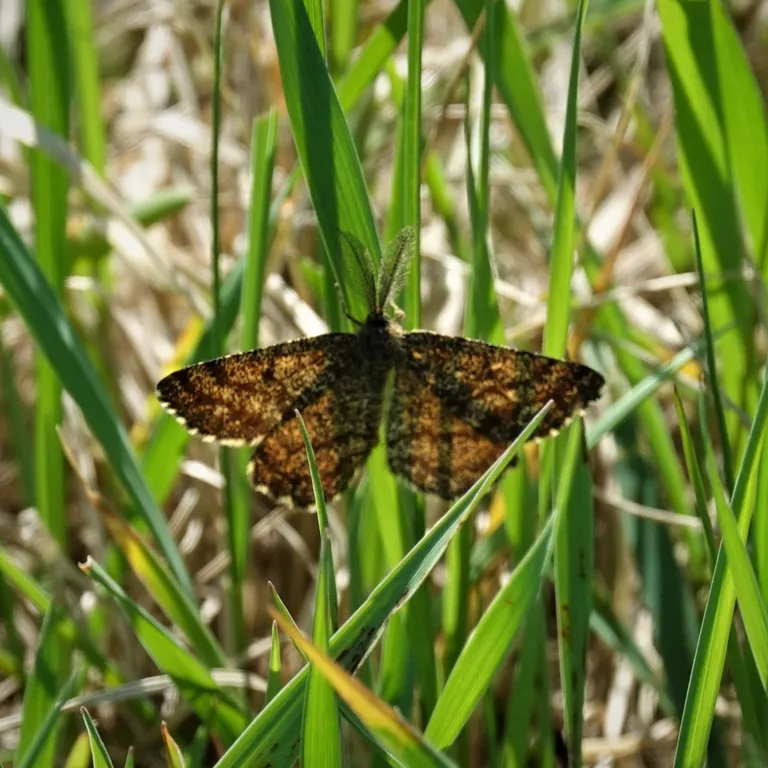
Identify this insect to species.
Ematurga atomaria
